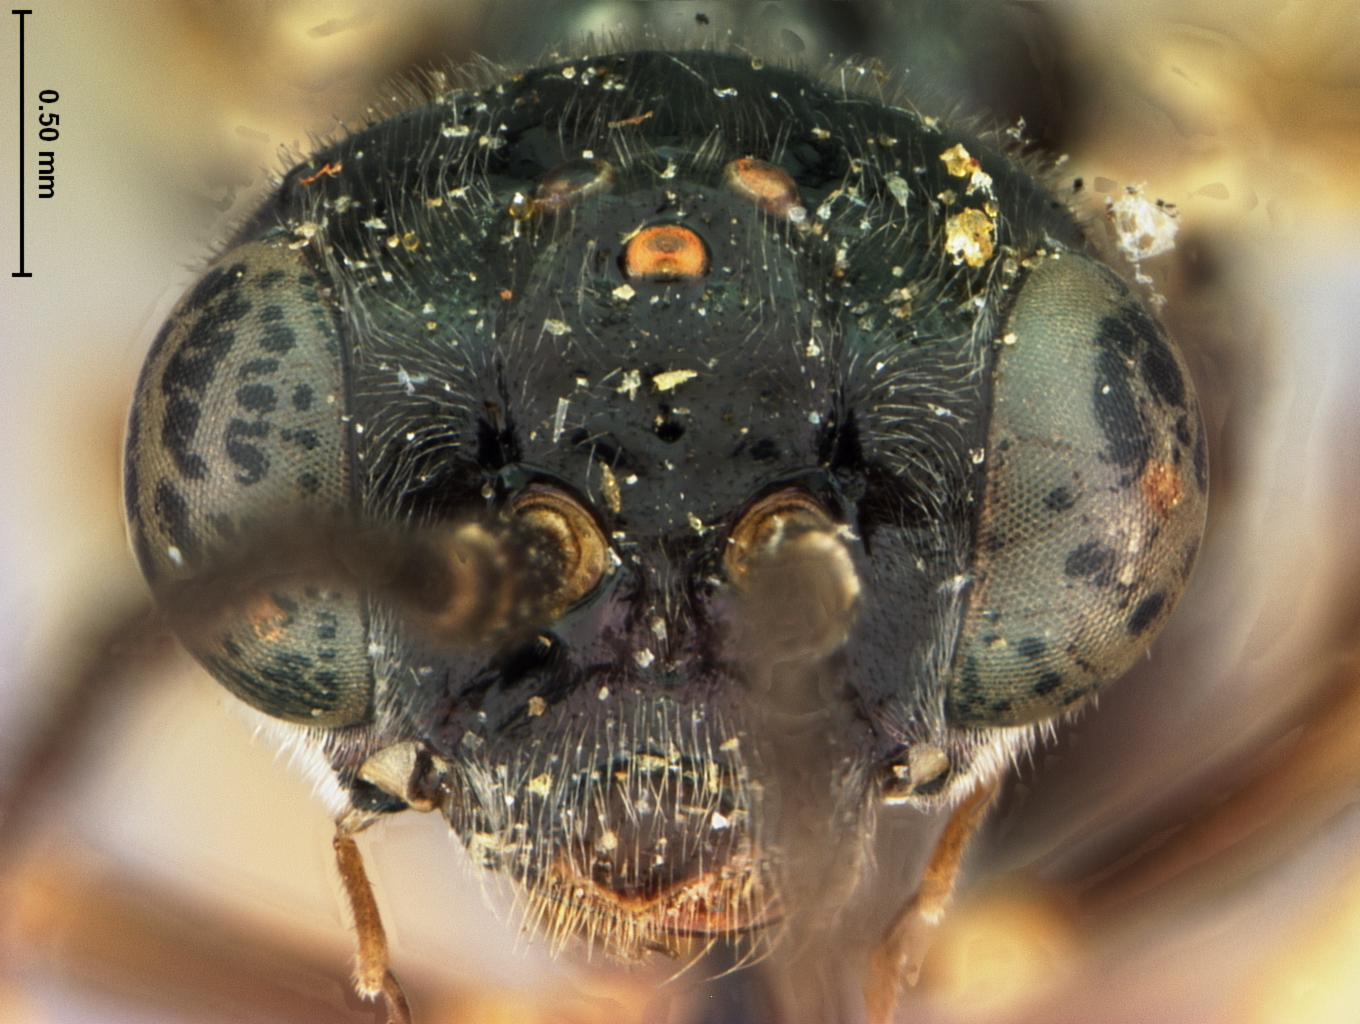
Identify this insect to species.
Allantus cinctus
